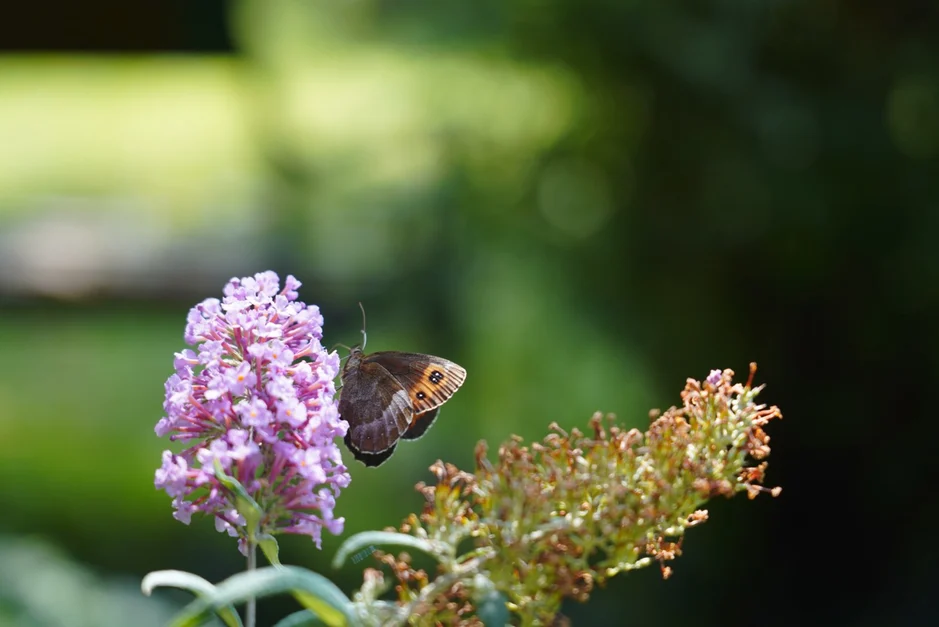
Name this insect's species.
Erebia aethiops
